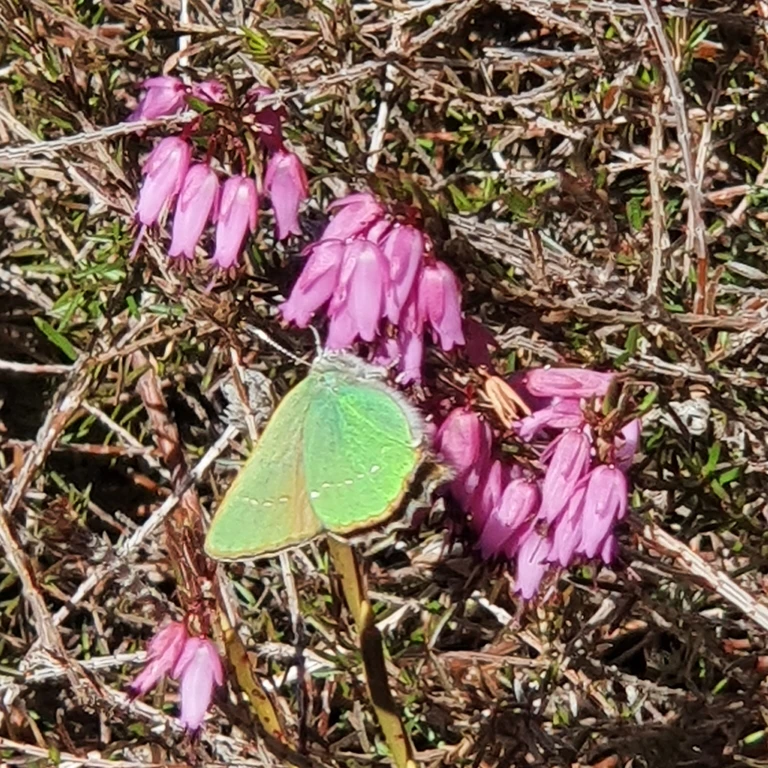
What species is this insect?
Callophrys rubi
